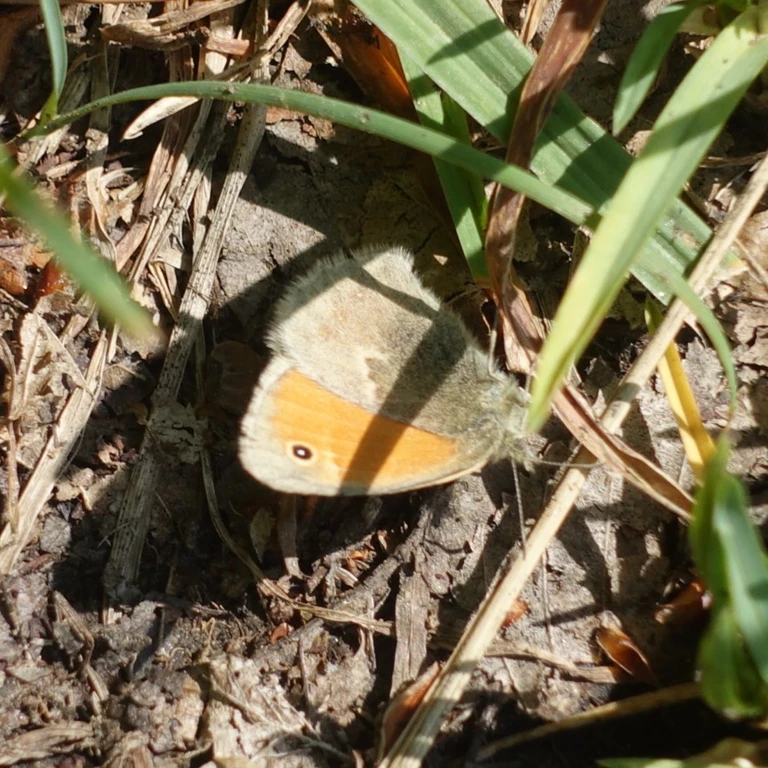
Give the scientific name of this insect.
Coenonympha pamphilus
